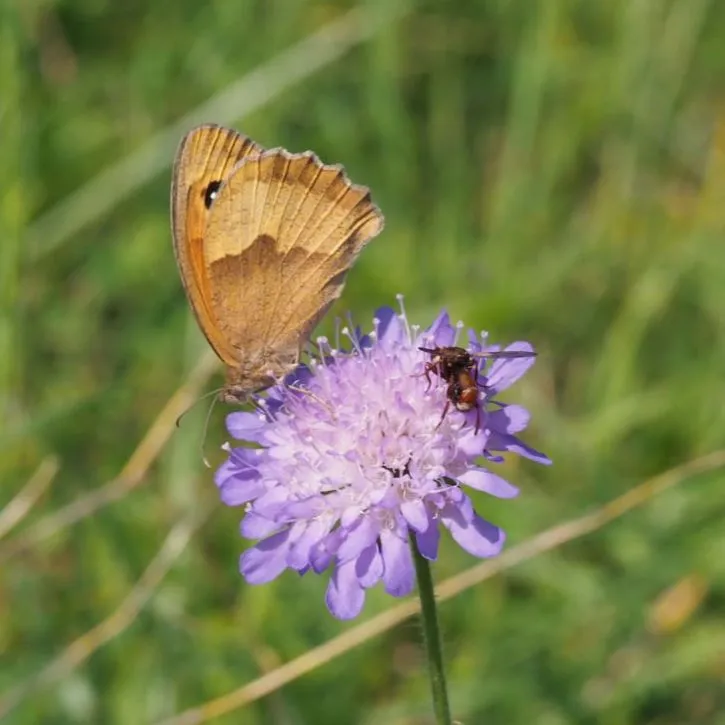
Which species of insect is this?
Maniola jurtina
